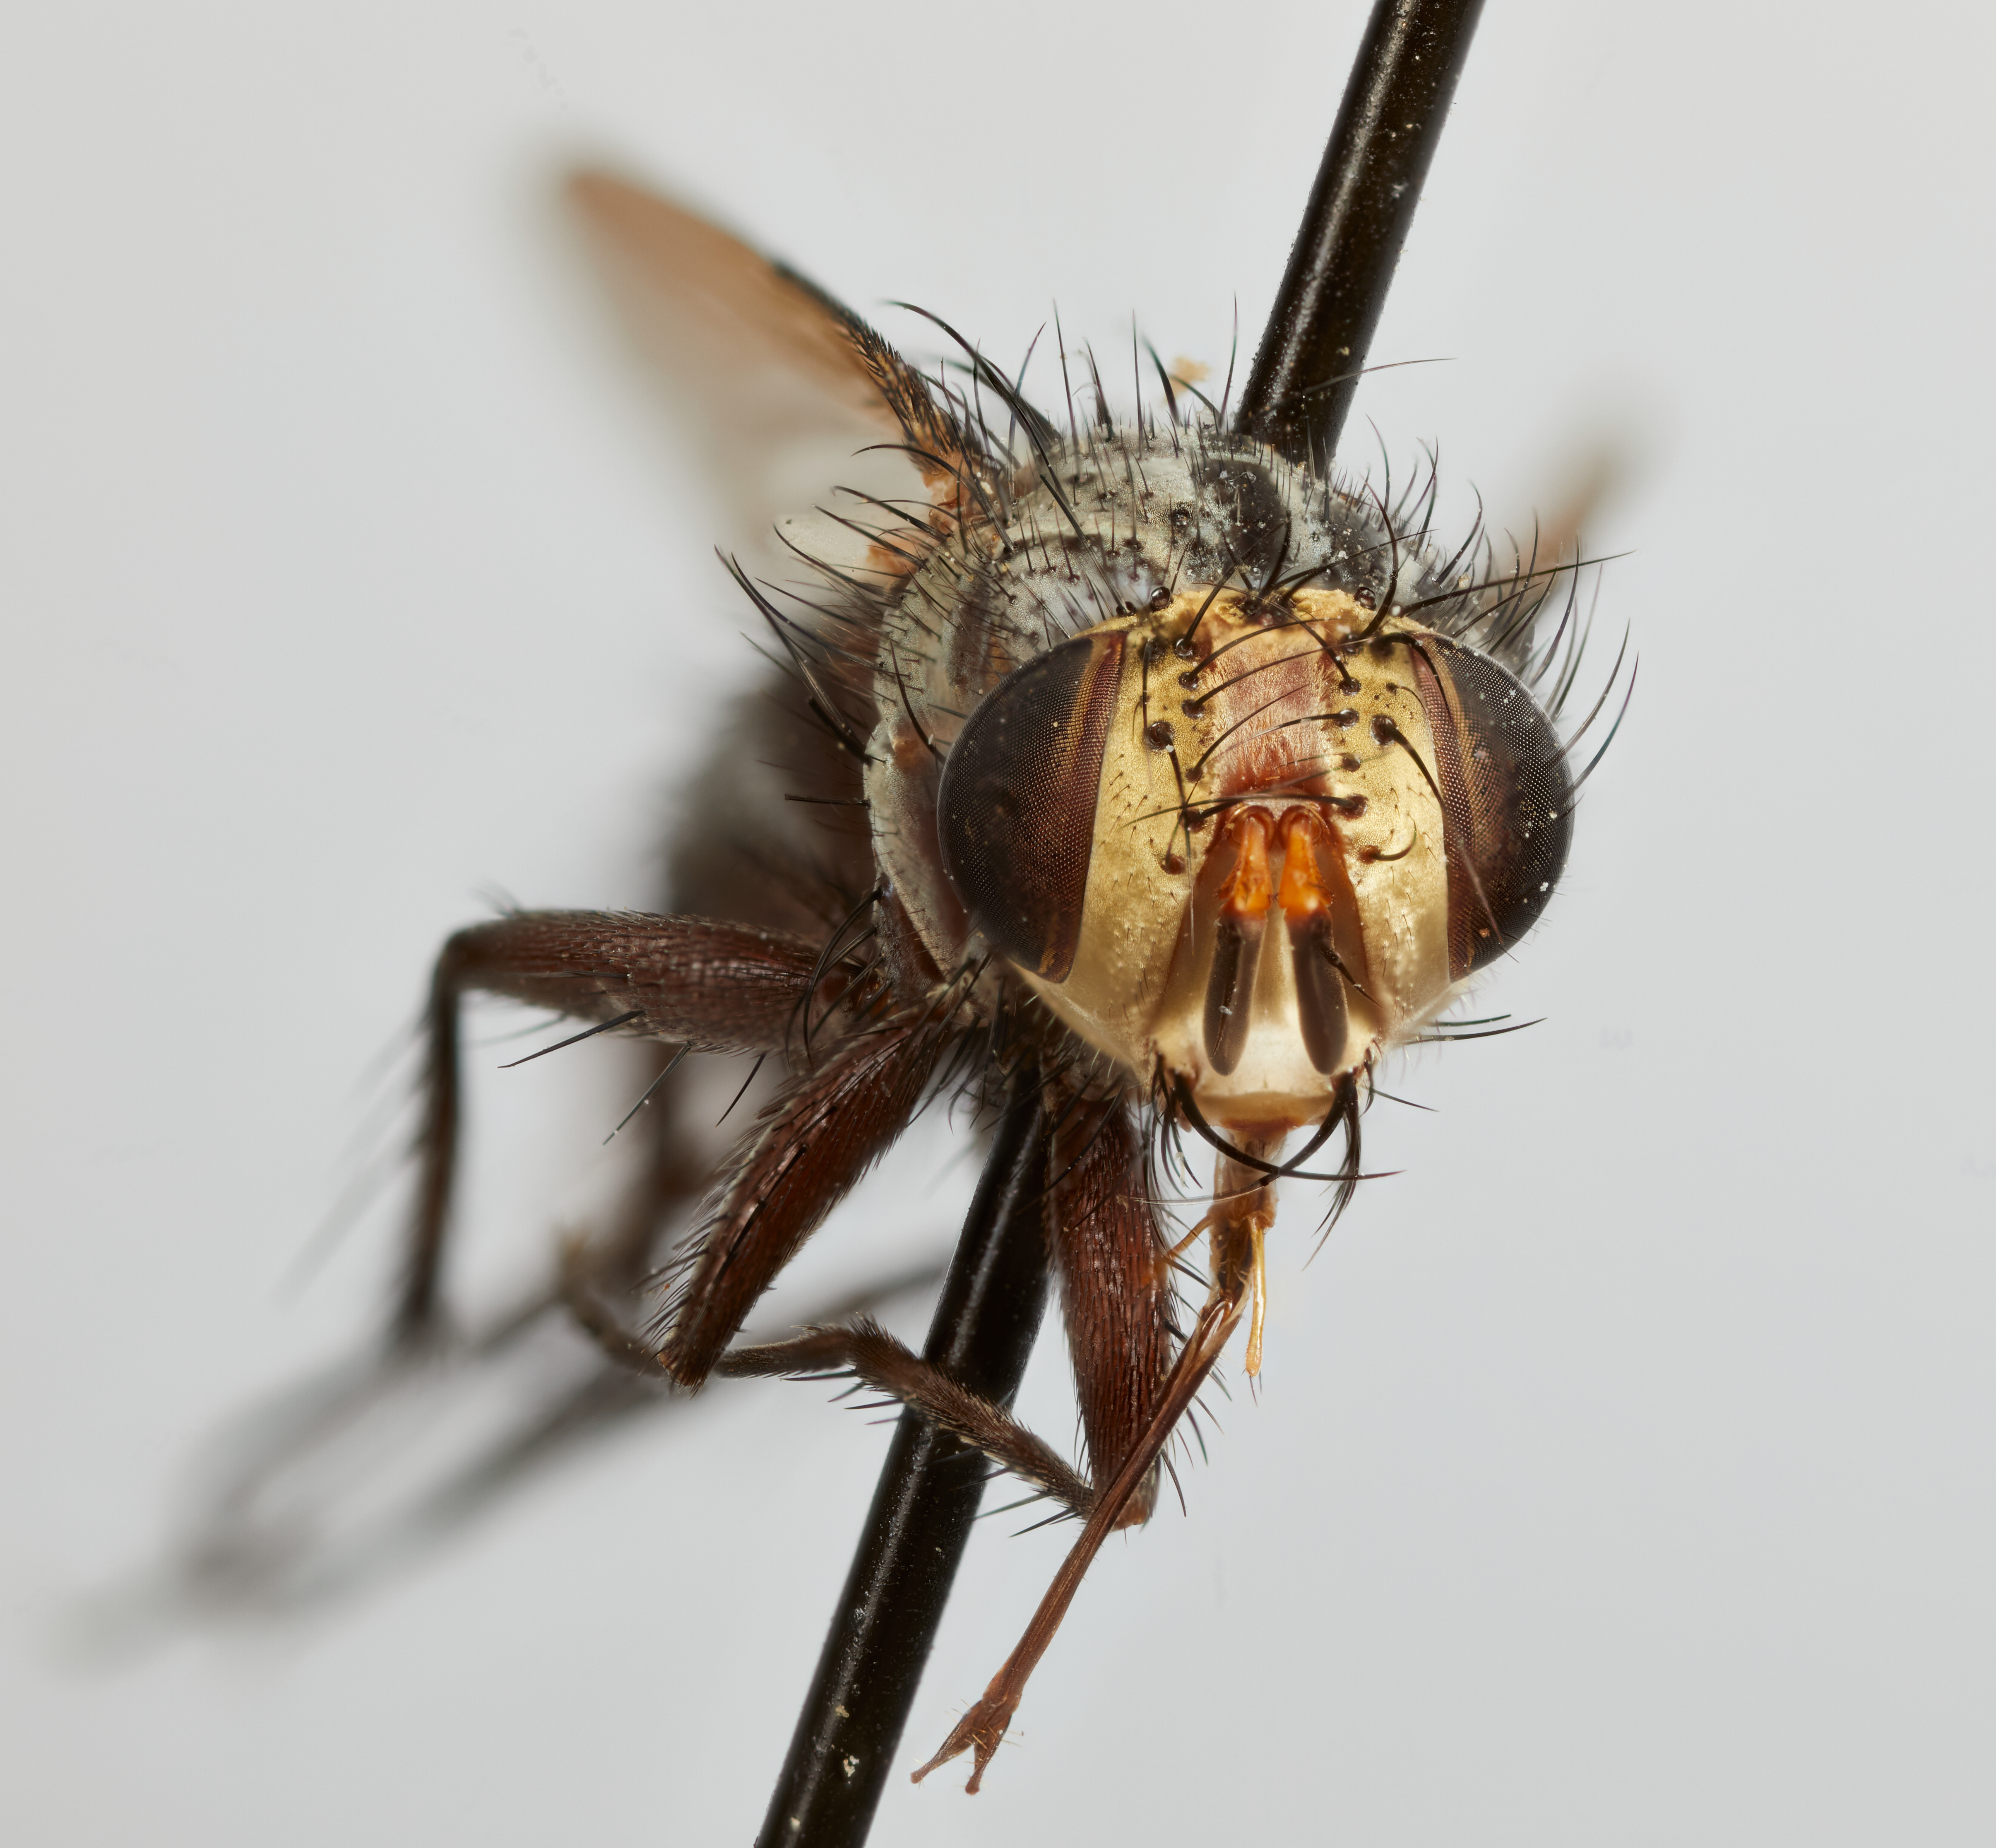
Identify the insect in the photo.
Plagiomima auriceps
